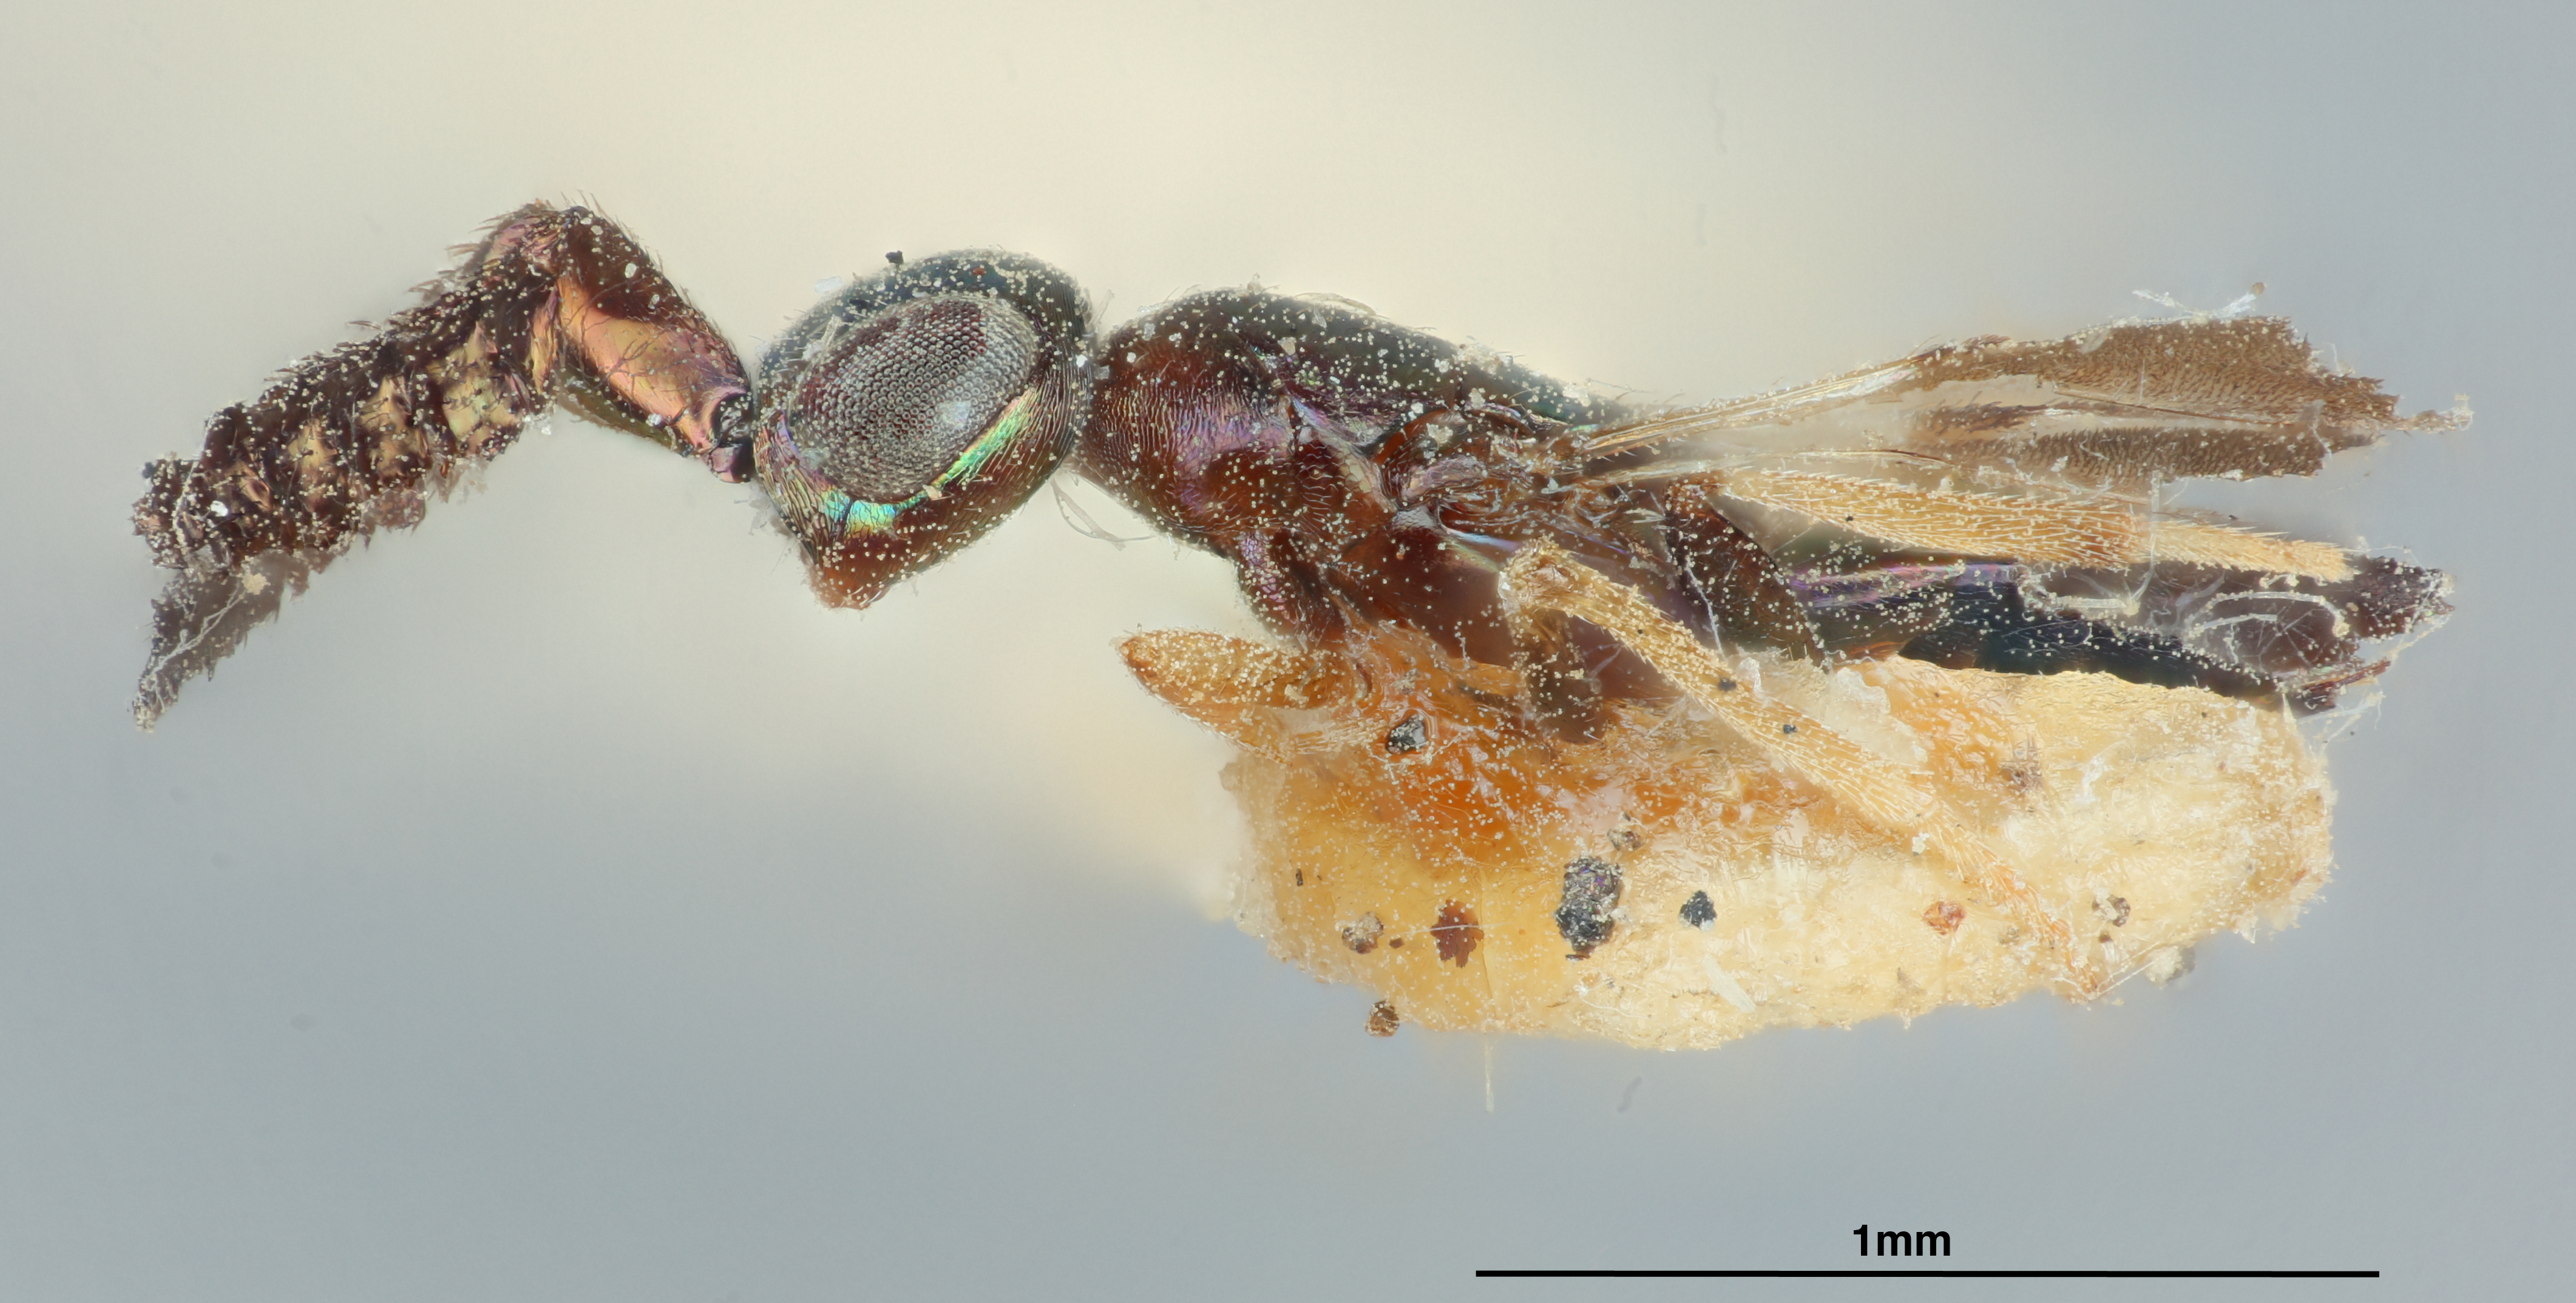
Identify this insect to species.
Cerapterocerus floridanus
